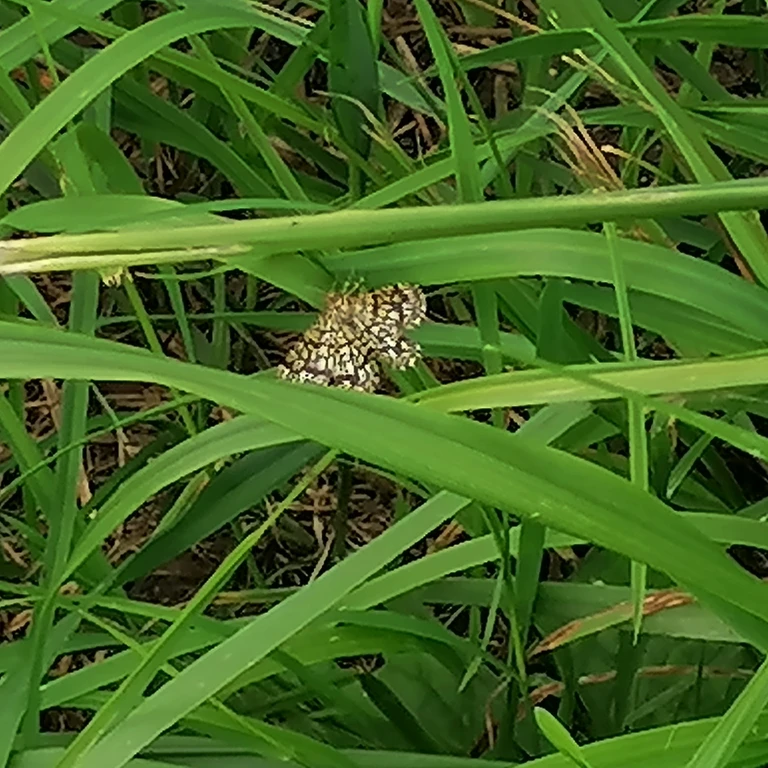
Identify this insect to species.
Chiasmia clathrata
